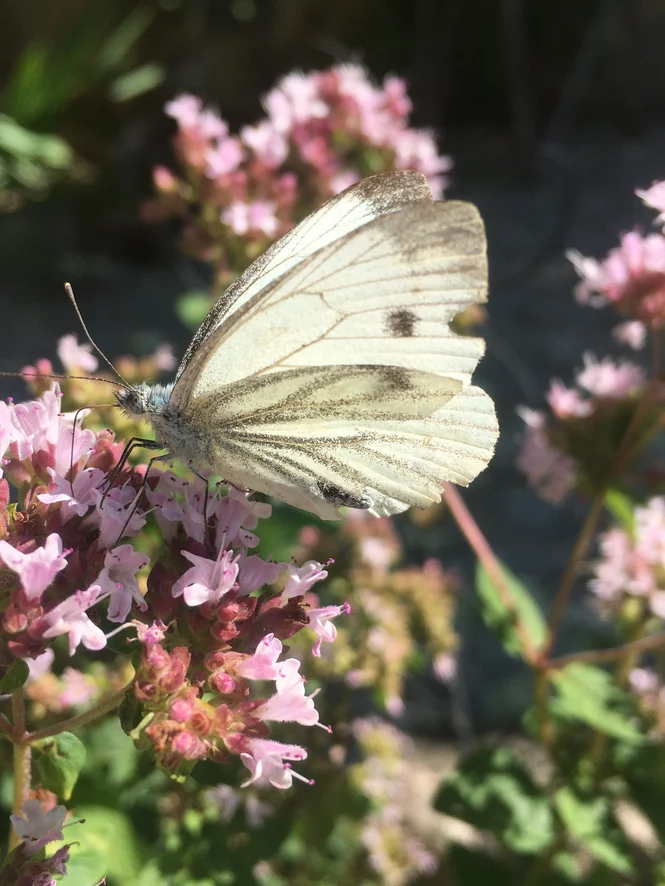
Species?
Pieris napi
